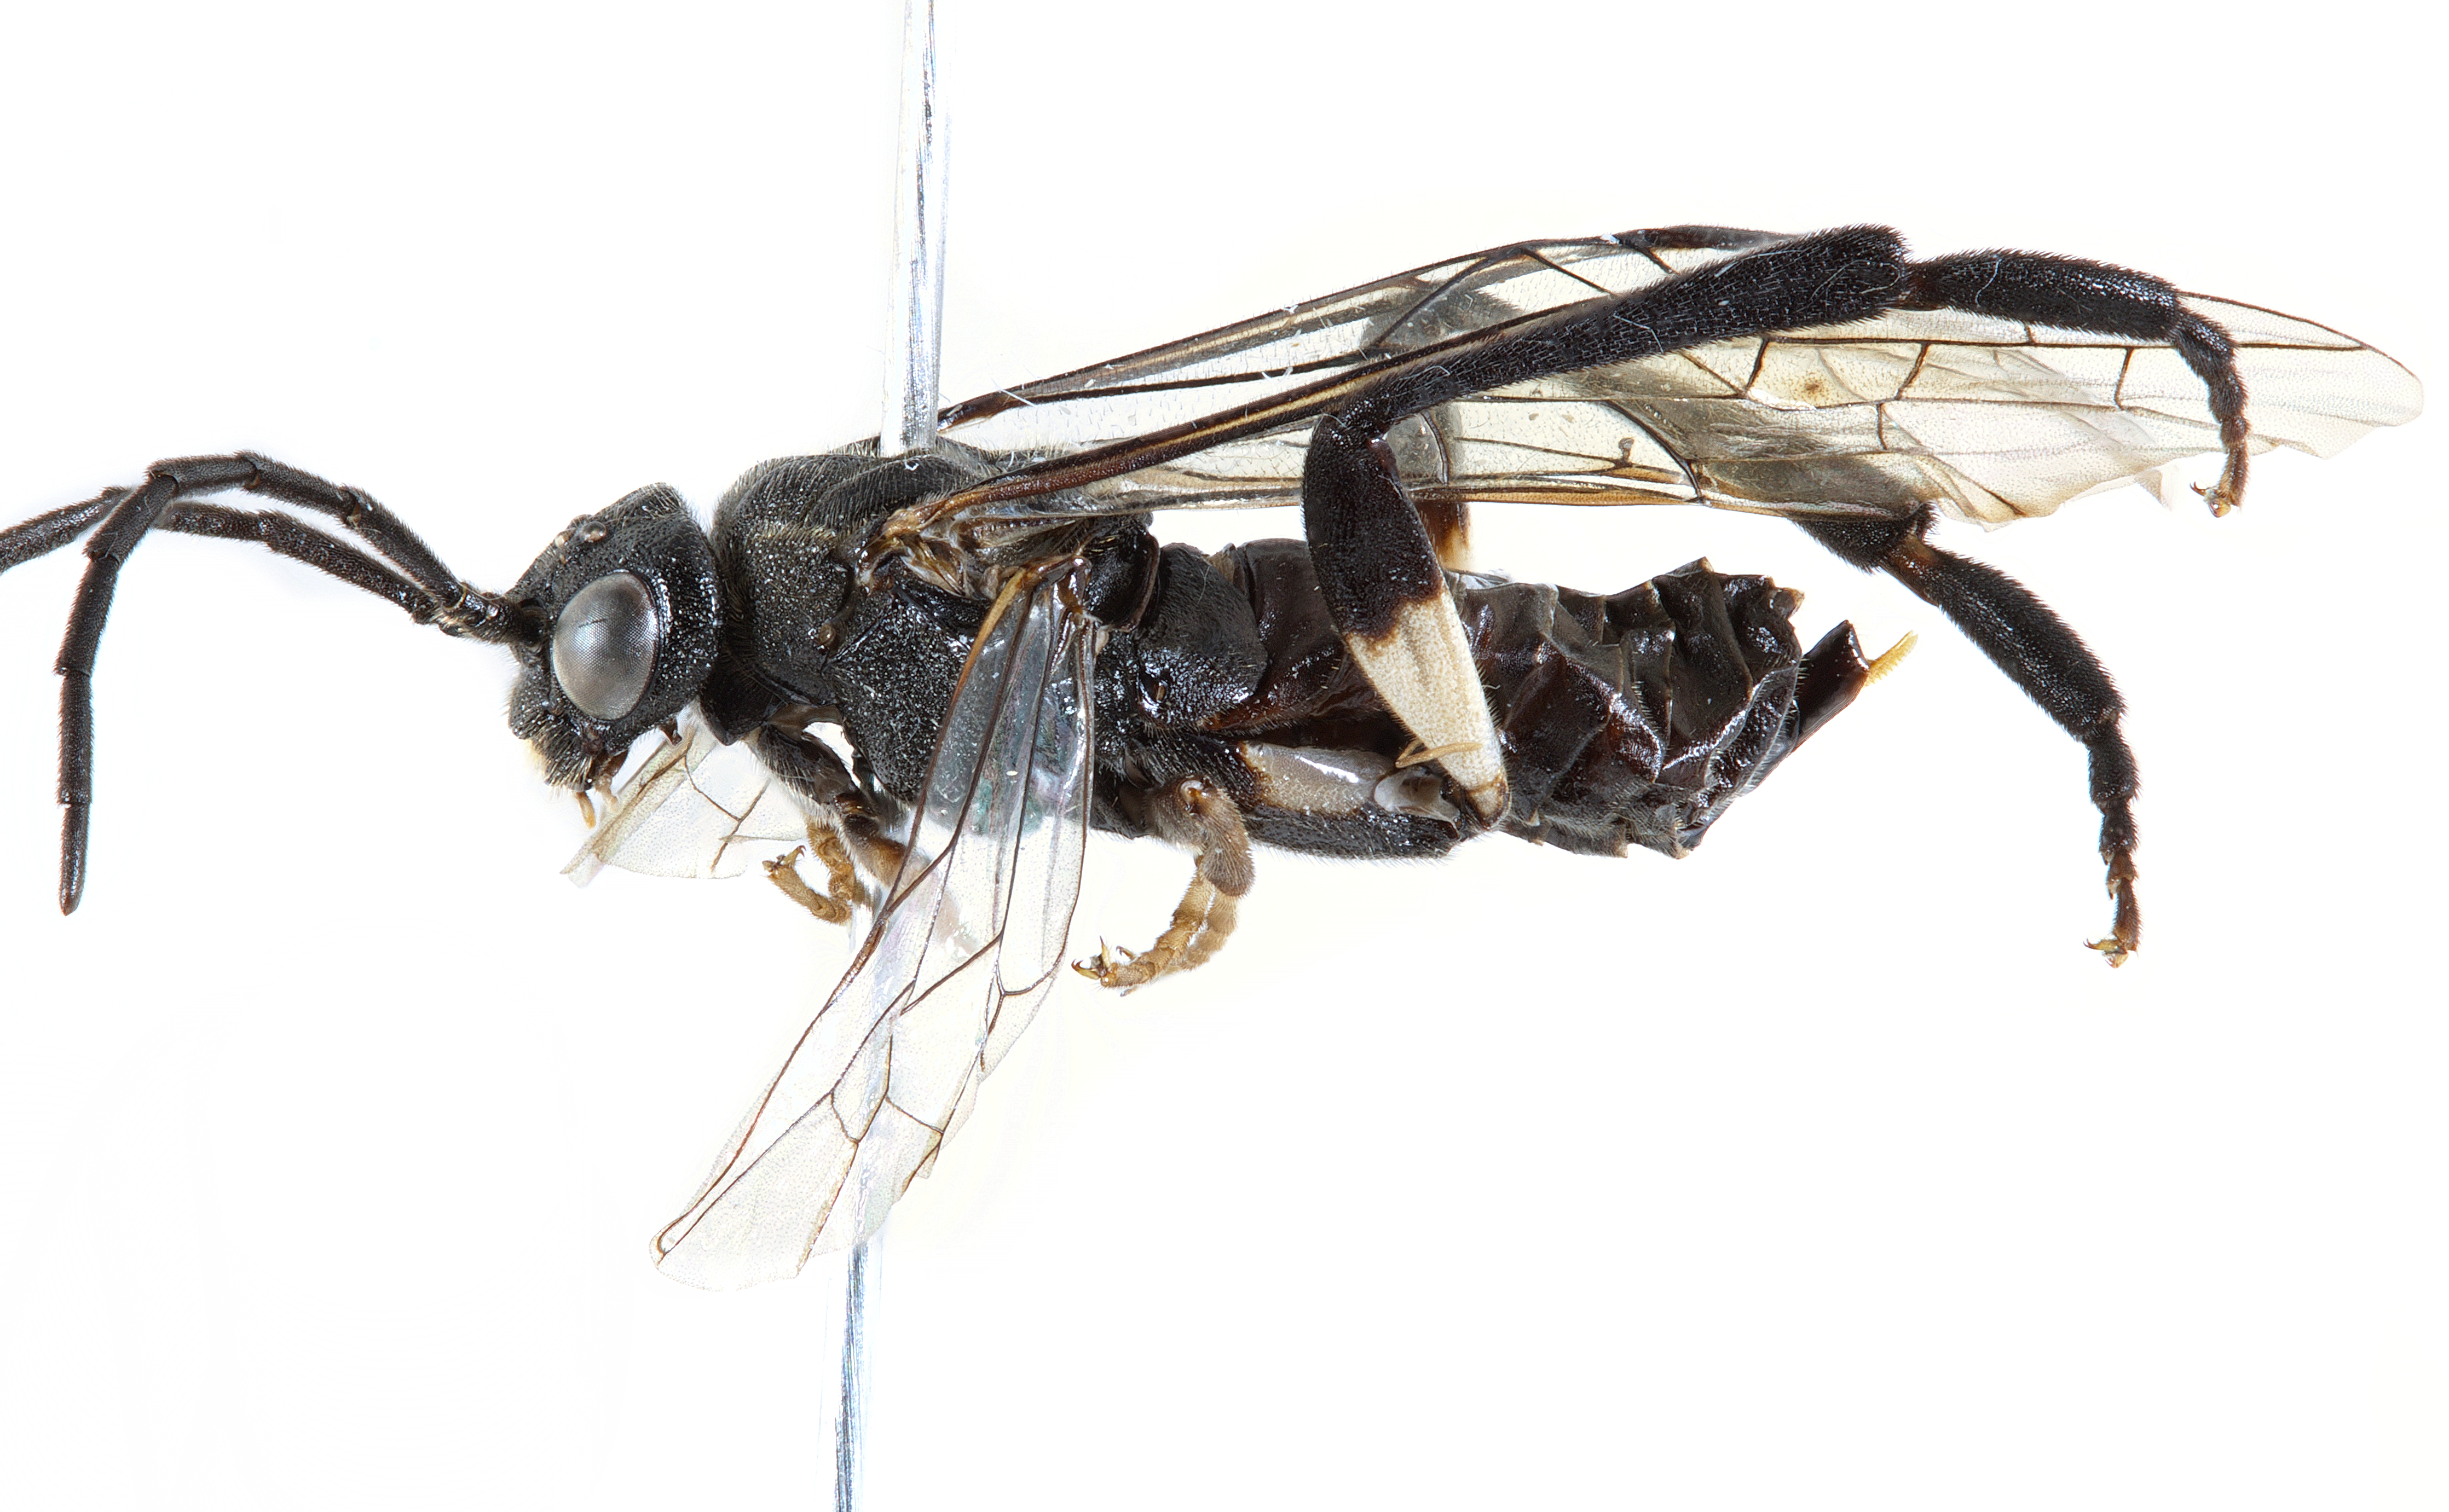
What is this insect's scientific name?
Megabeleses crassitarsis
